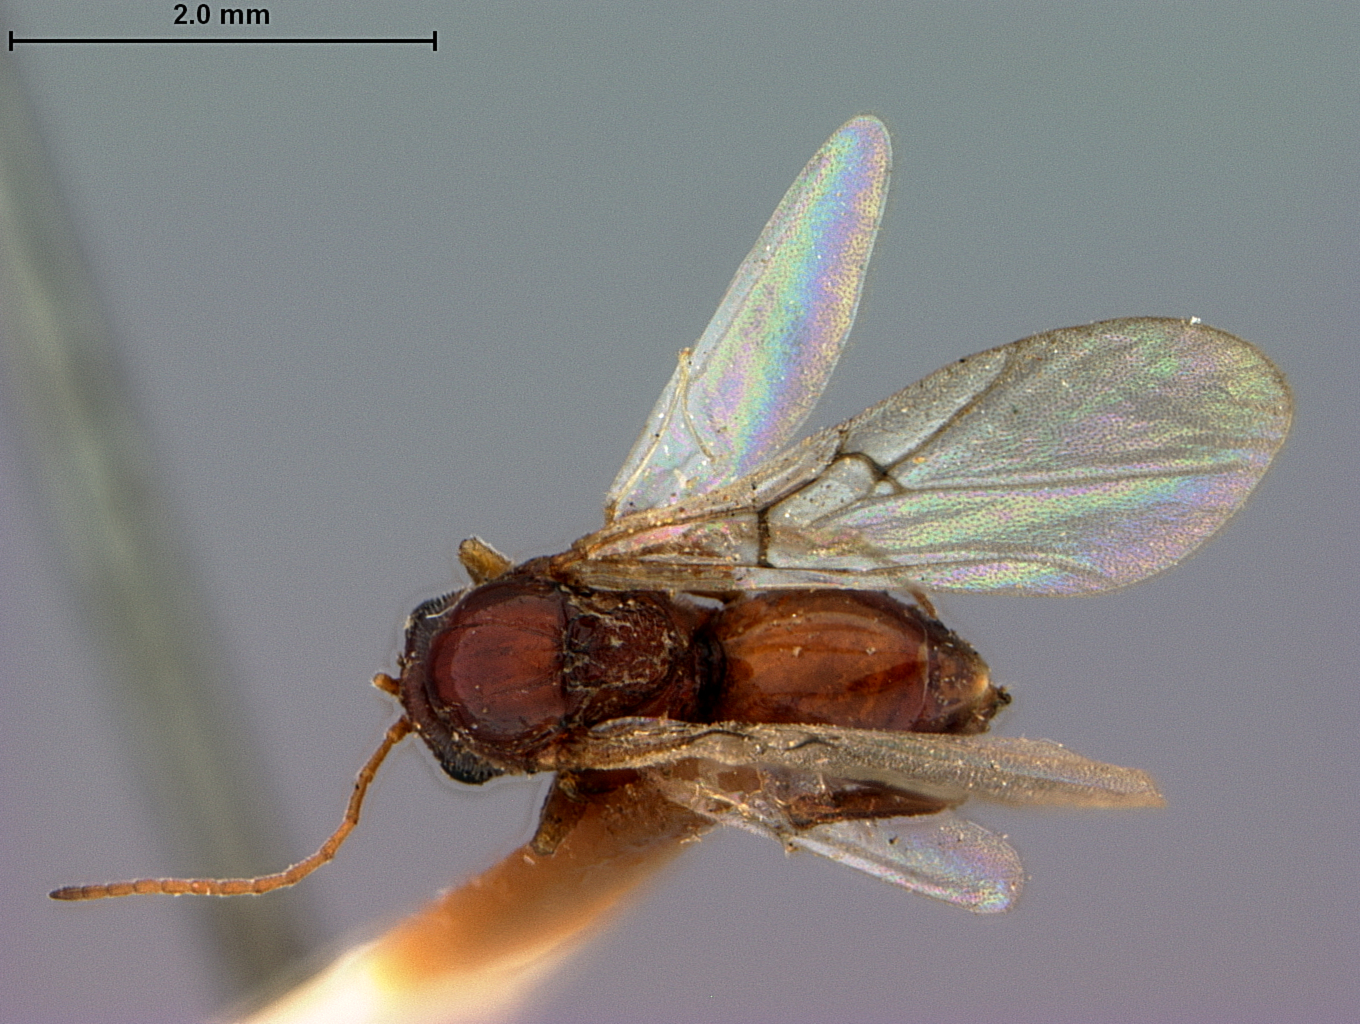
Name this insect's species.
Periclistus castanopsidis
